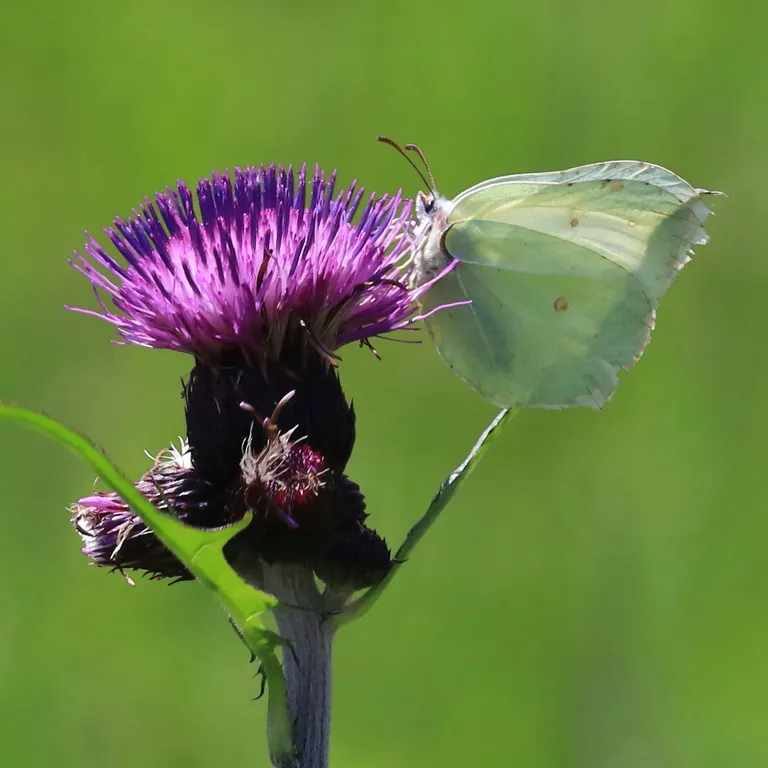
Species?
Gonepteryx rhamni
